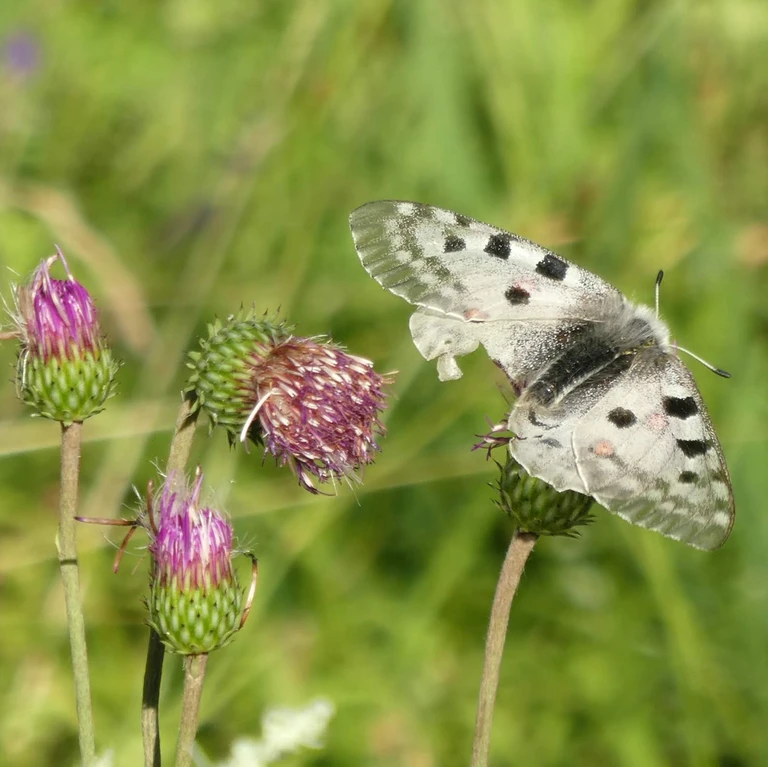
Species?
Parnassius apollo
